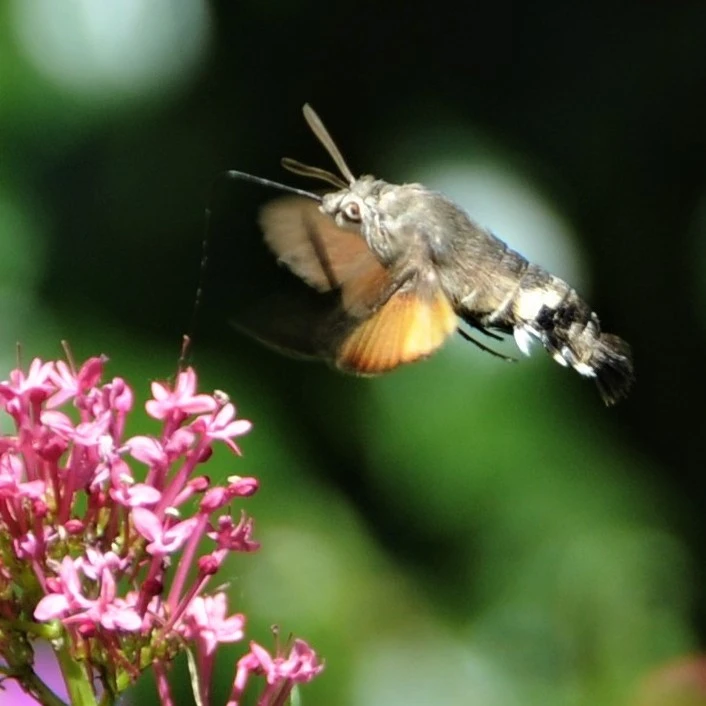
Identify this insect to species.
Macroglossum stellatarum
